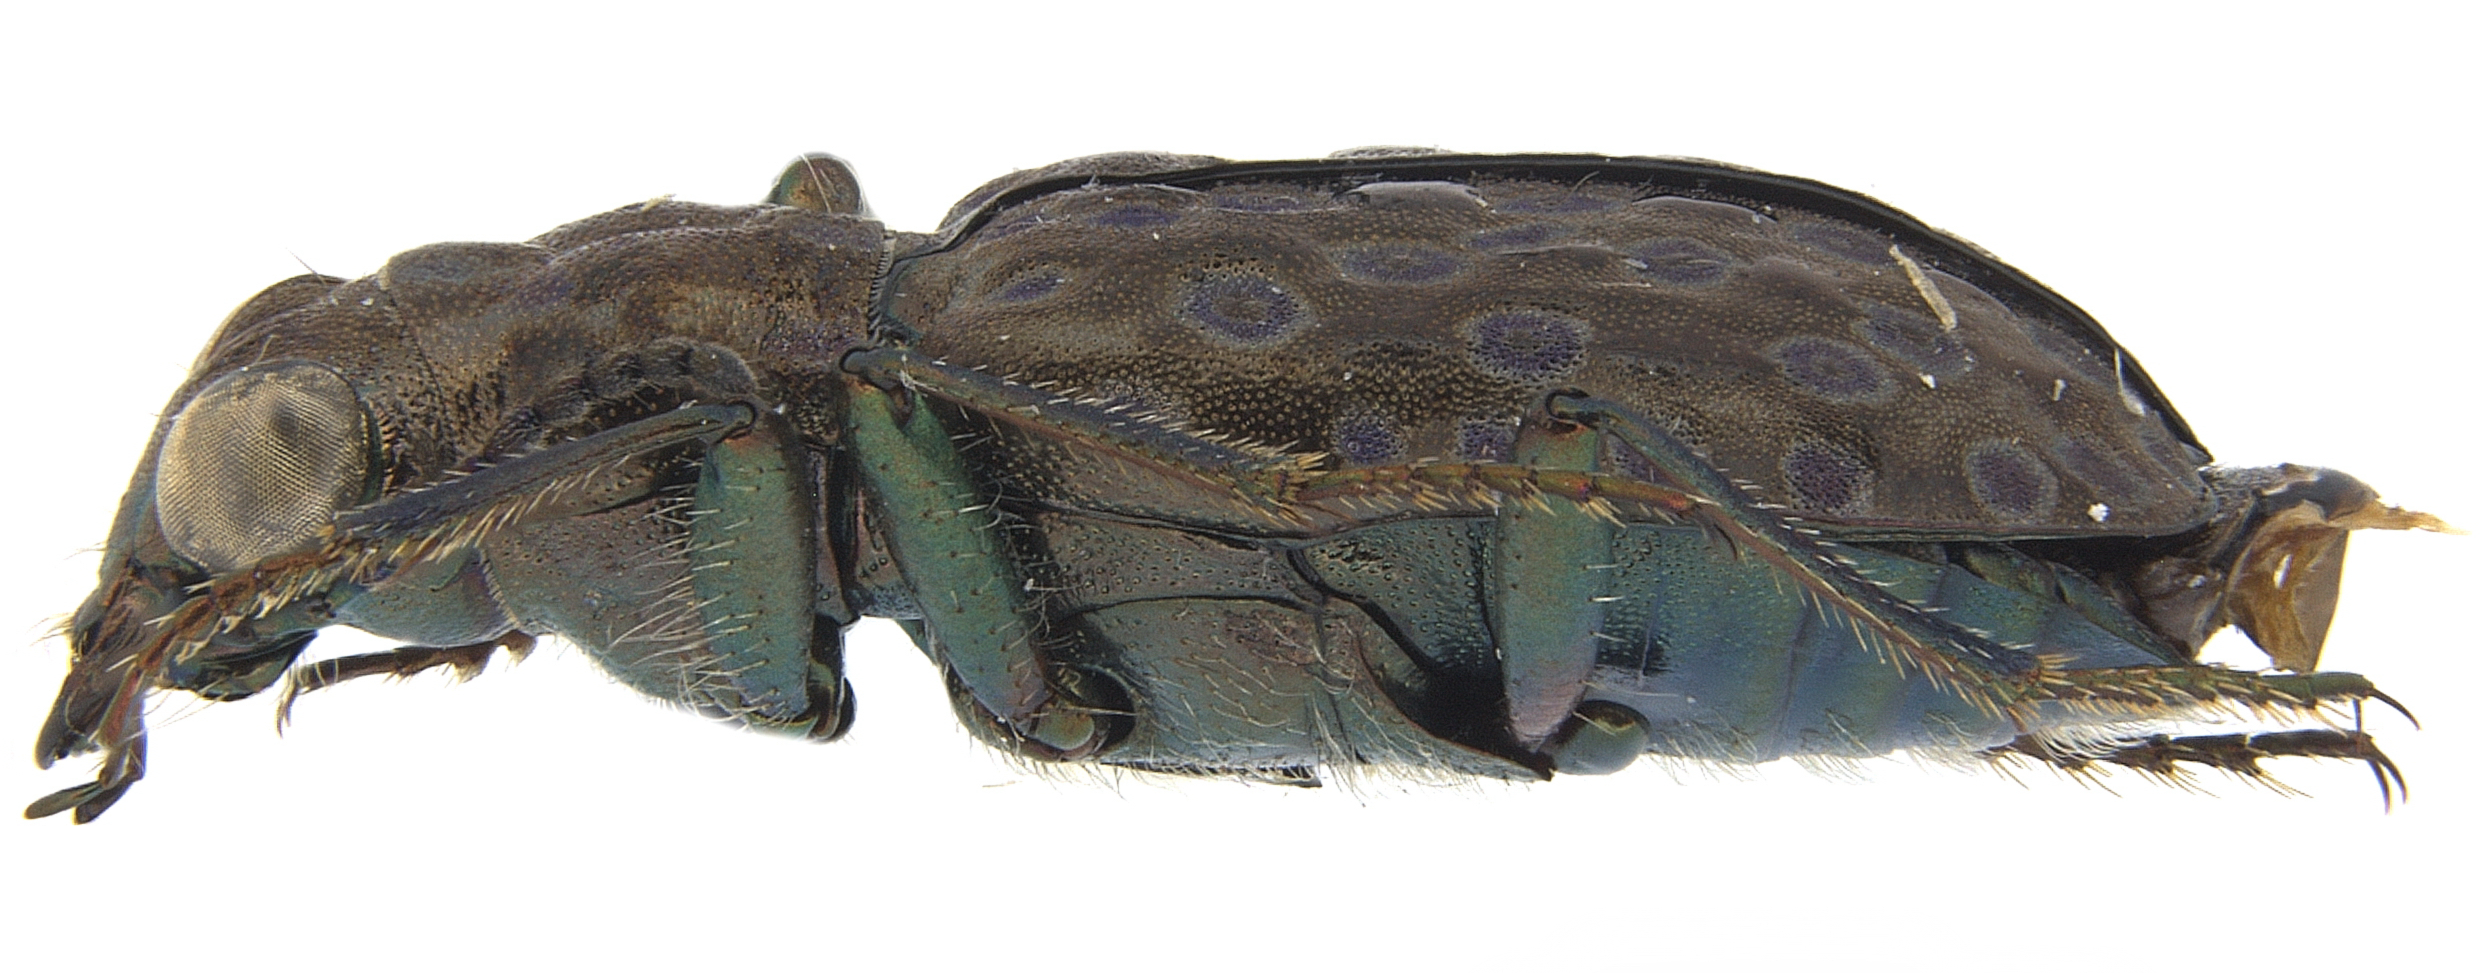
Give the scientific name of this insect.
Elaphrus americanus
